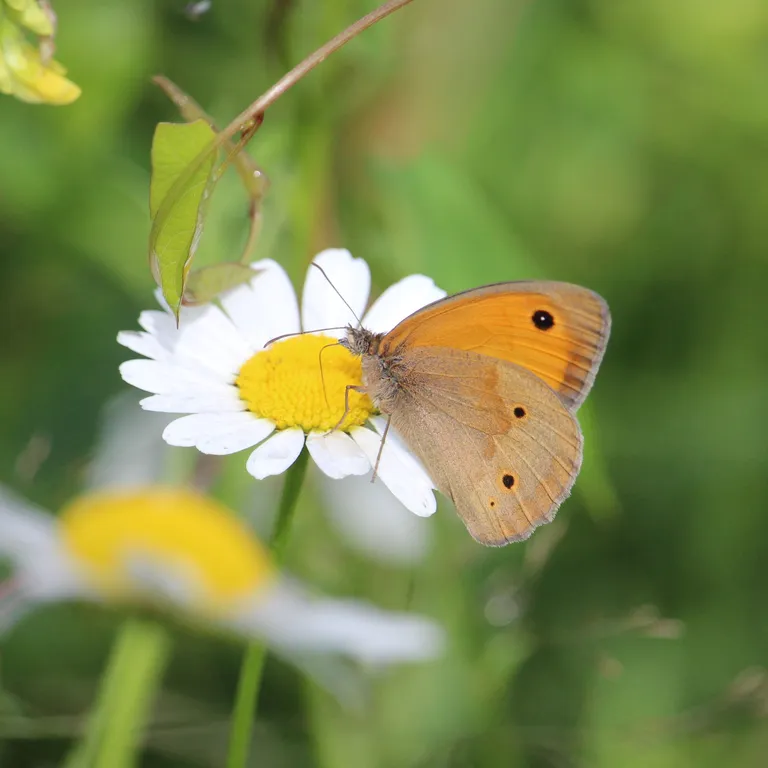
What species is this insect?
Maniola jurtina
